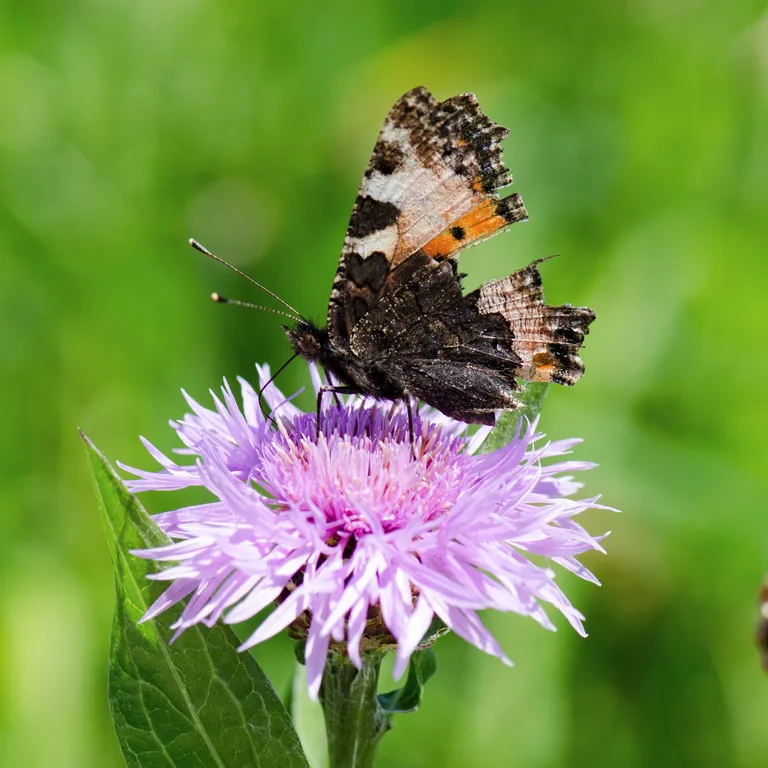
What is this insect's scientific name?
Aglais urticae
